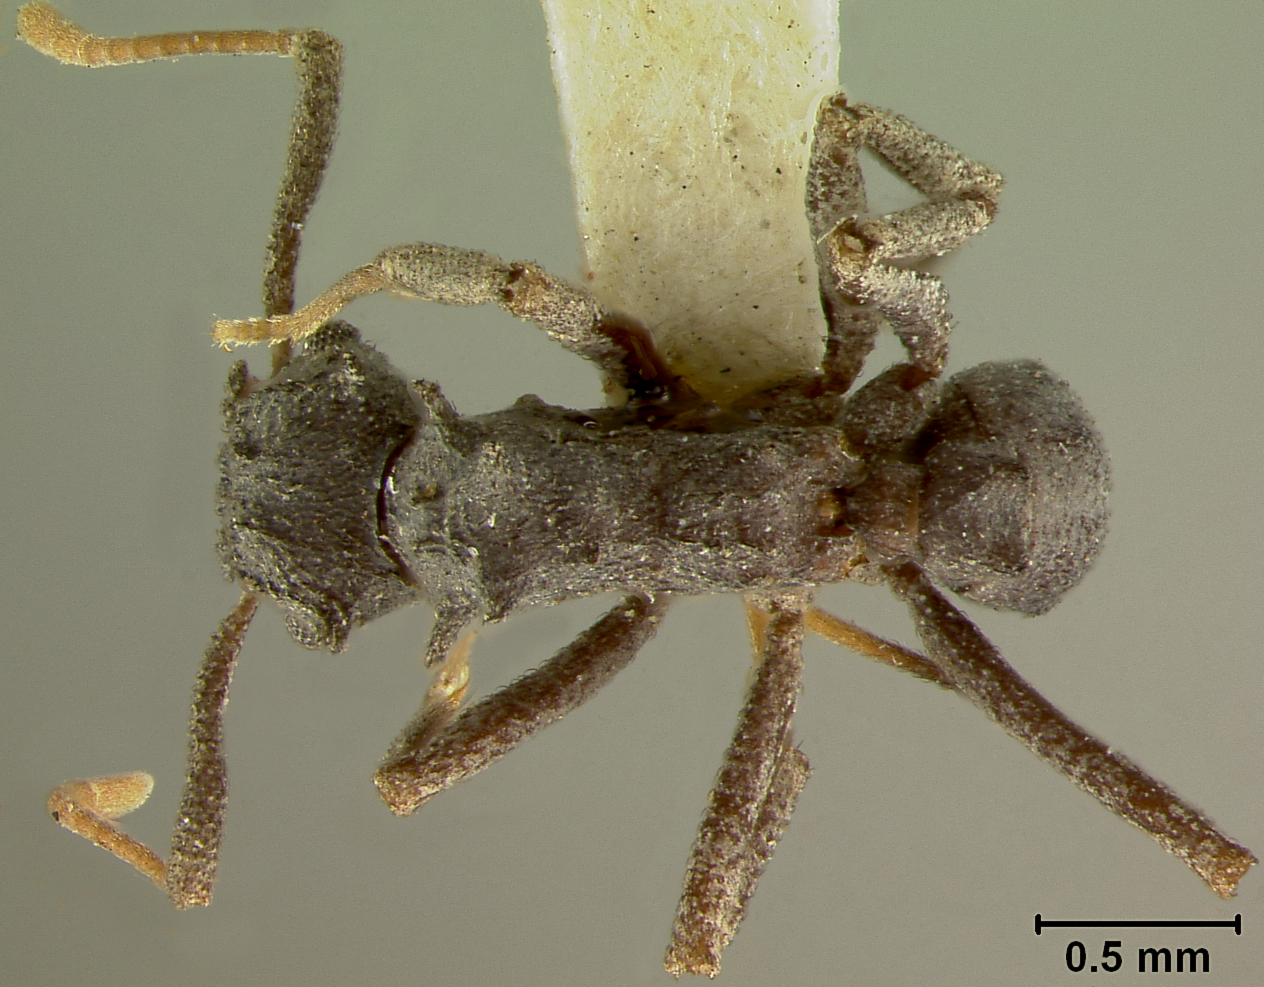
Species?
Cyphomyrmex foxi
